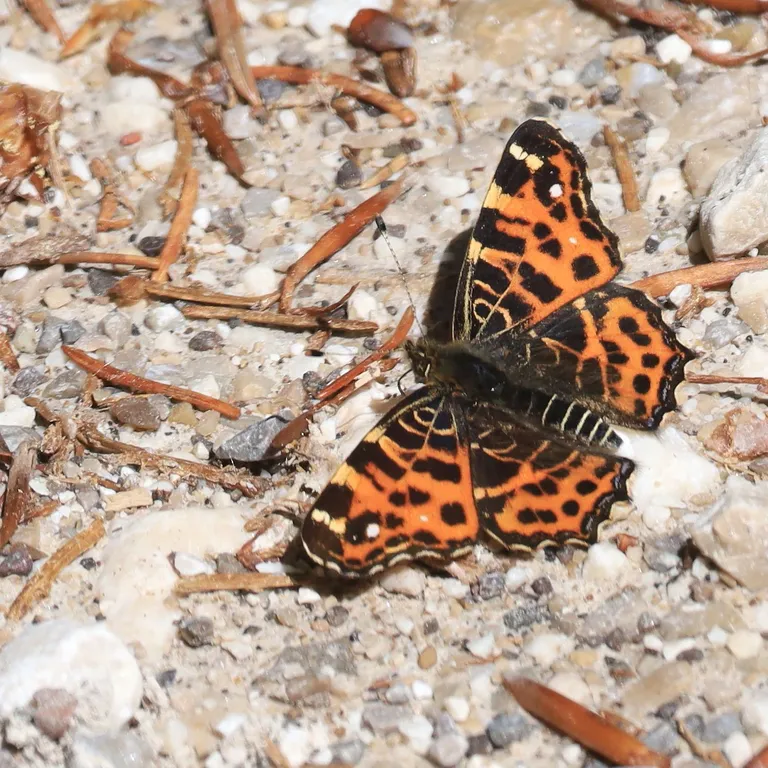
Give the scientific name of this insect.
Araschnia levana
